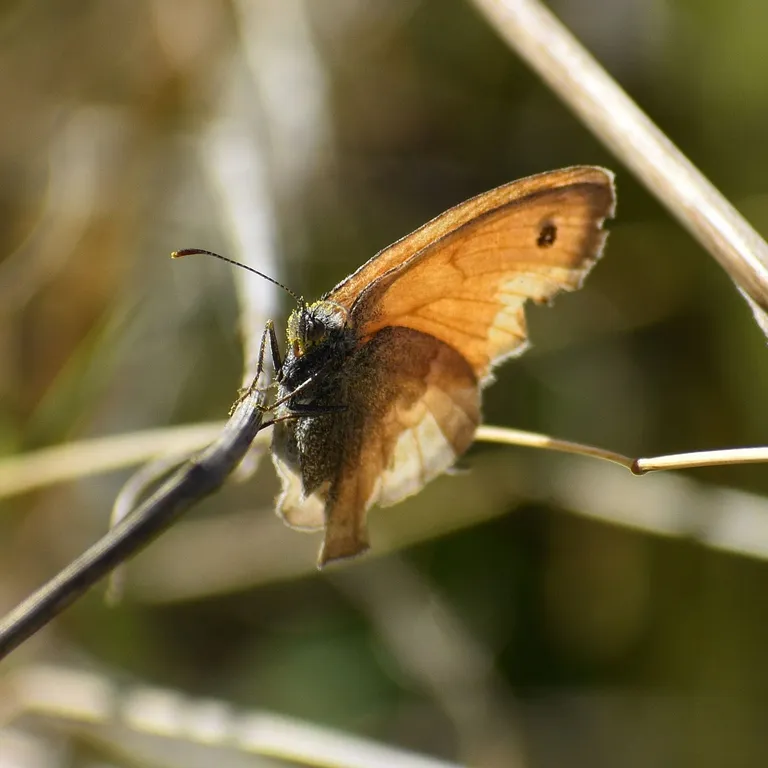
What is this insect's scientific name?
Coenonympha pamphilus
